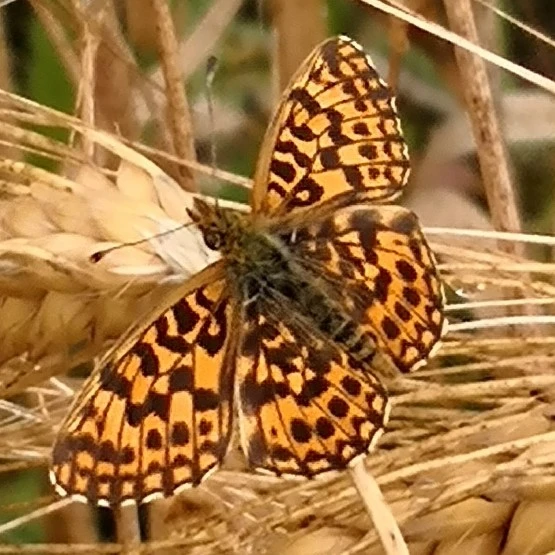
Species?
Boloria dia
